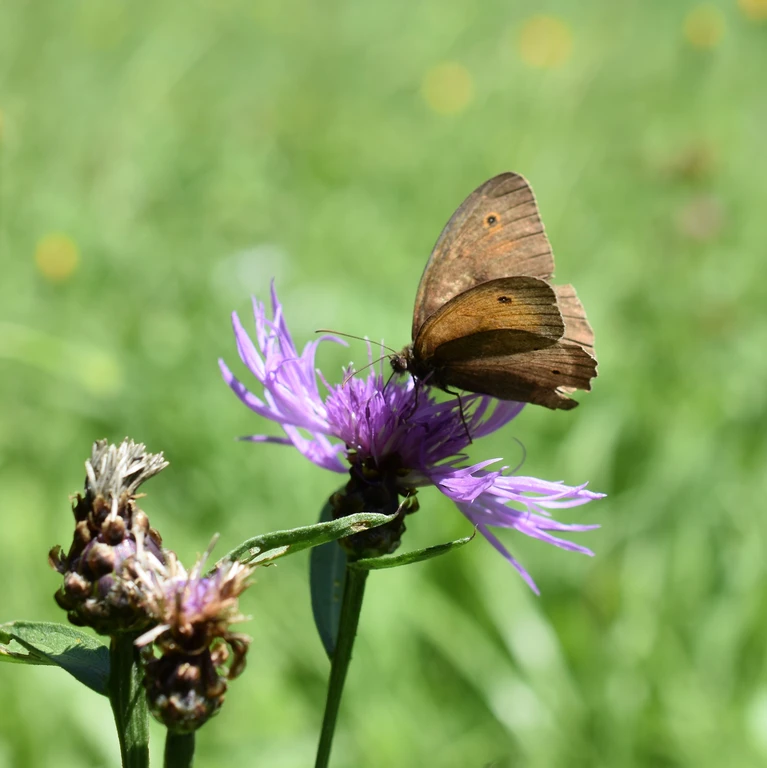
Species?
Maniola jurtina
